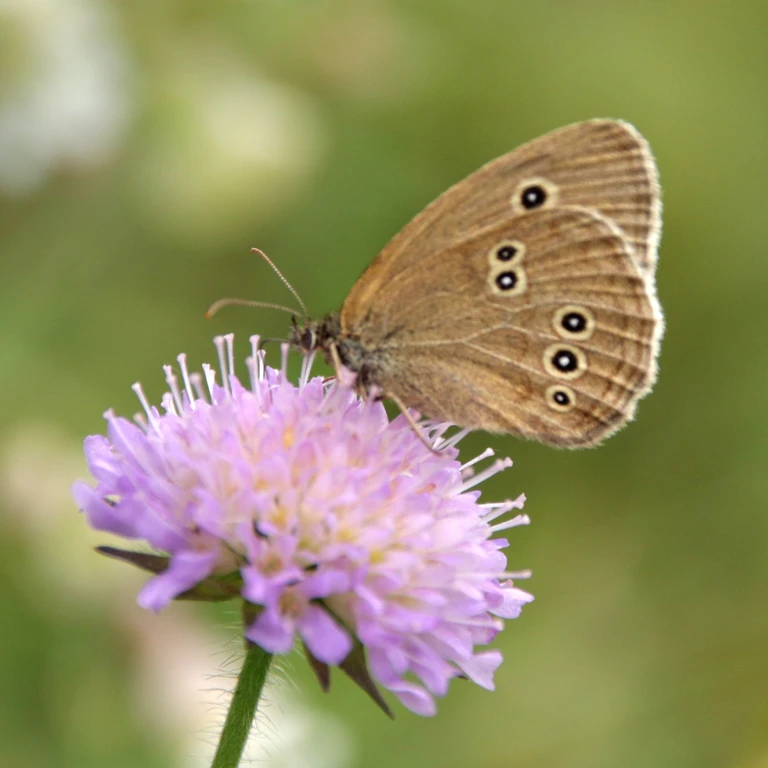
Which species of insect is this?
Aphantopus hyperantus
